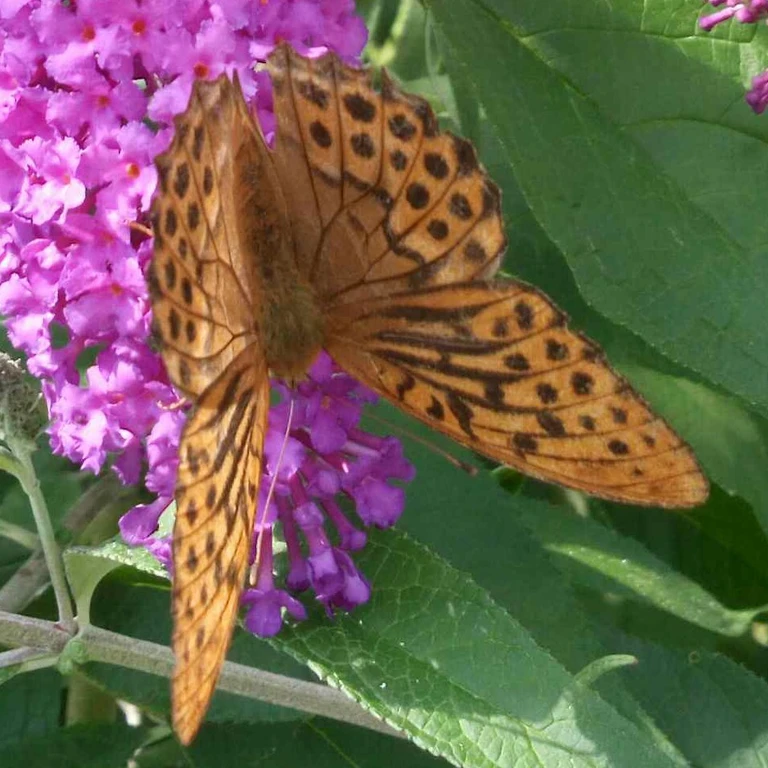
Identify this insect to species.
Argynnis paphia
